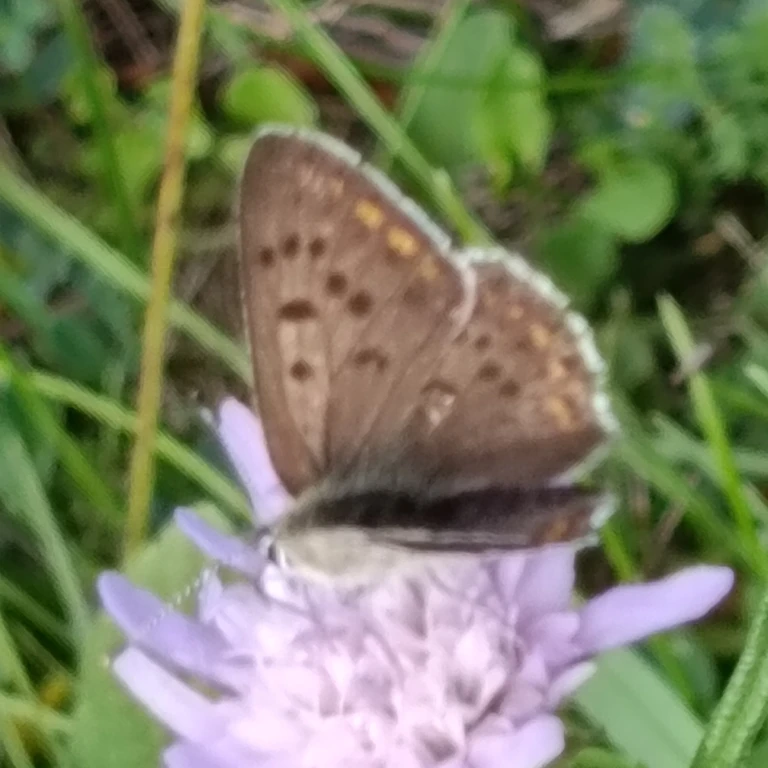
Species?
Lycaena tityrus (also Loweia tityrus)
